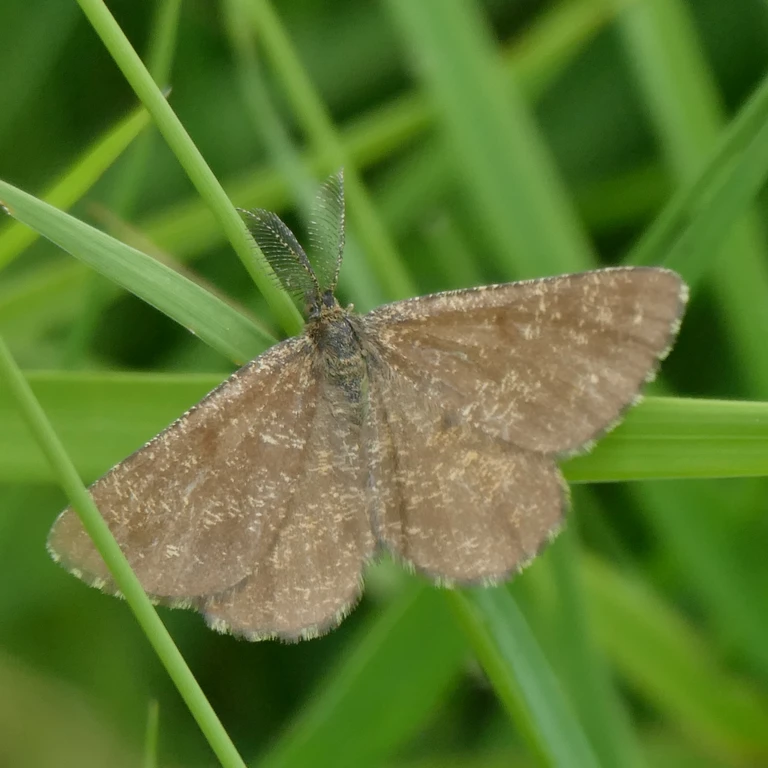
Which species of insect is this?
Ematurga atomaria
